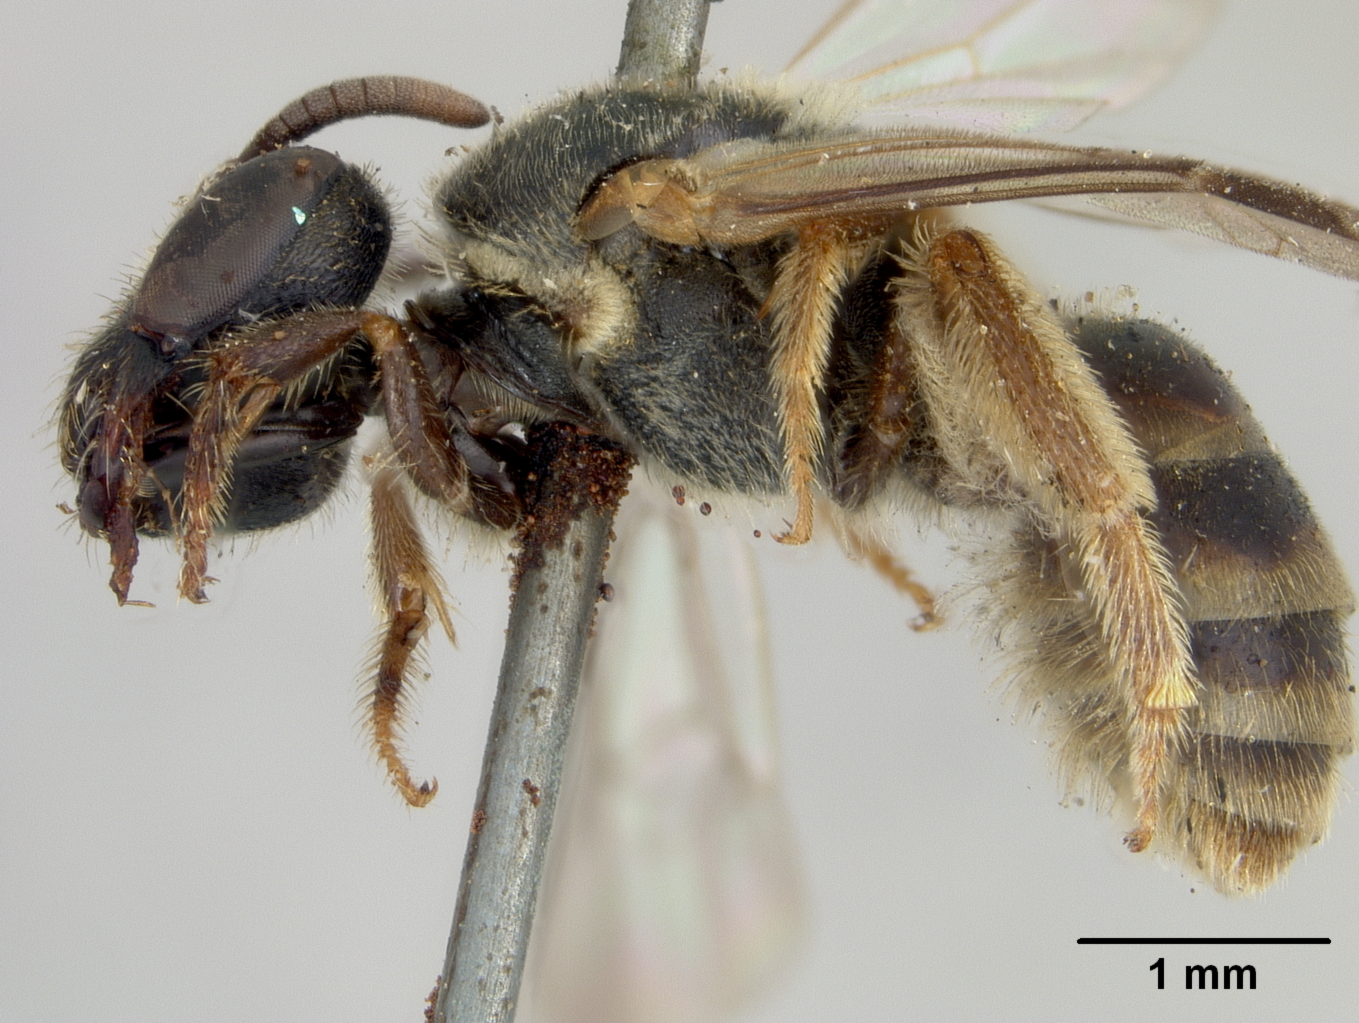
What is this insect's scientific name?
Halictus fulvovittatus
